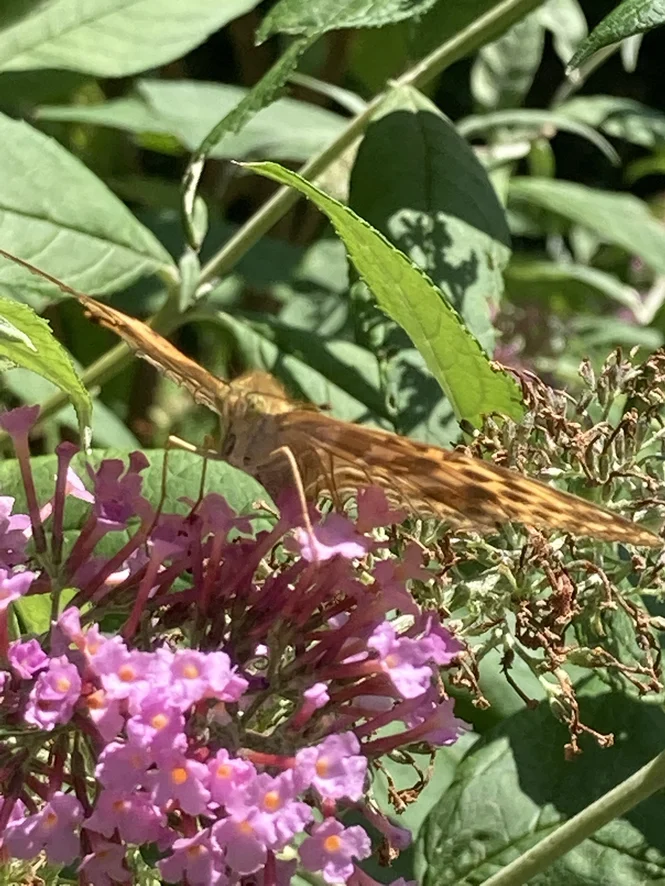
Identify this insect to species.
Argynnis paphia
